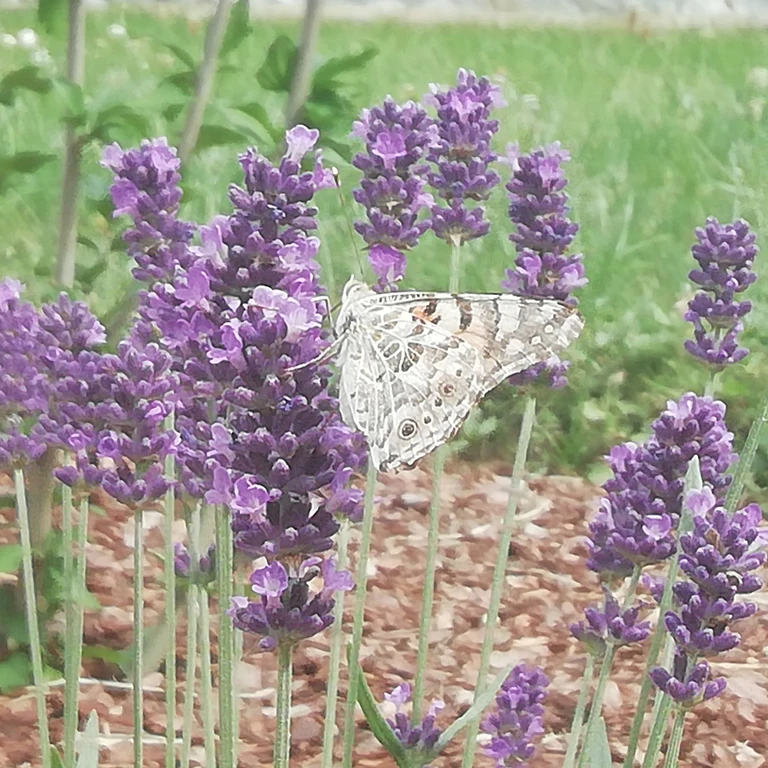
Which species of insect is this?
Vanessa cardui
